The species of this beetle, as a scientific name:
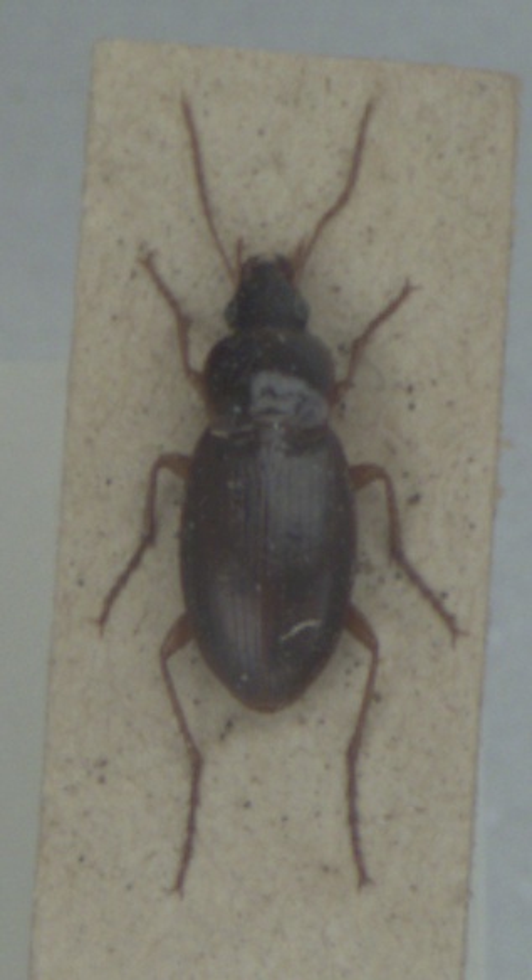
Calathus mollis
